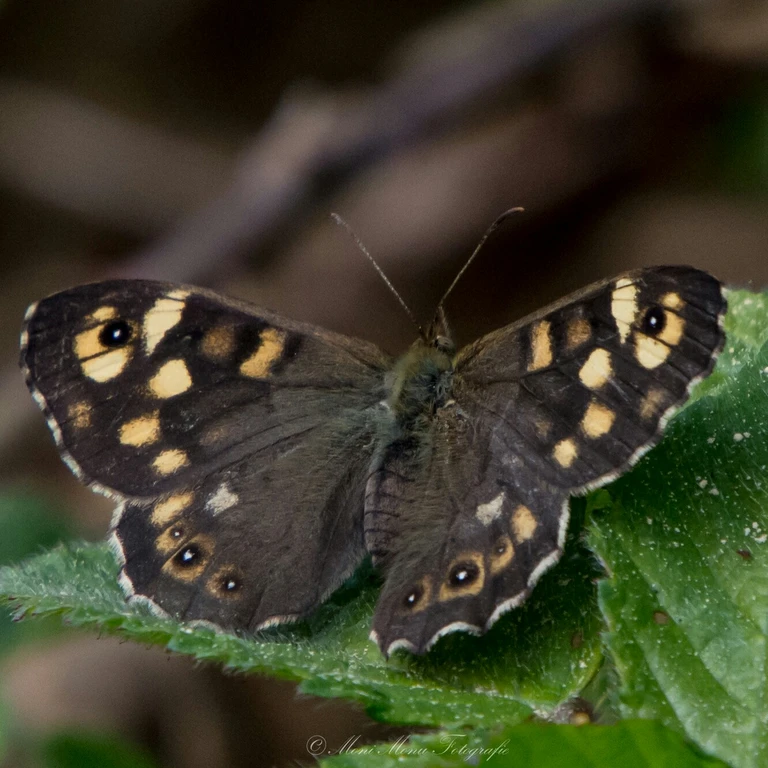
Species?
Pararge aegeria
